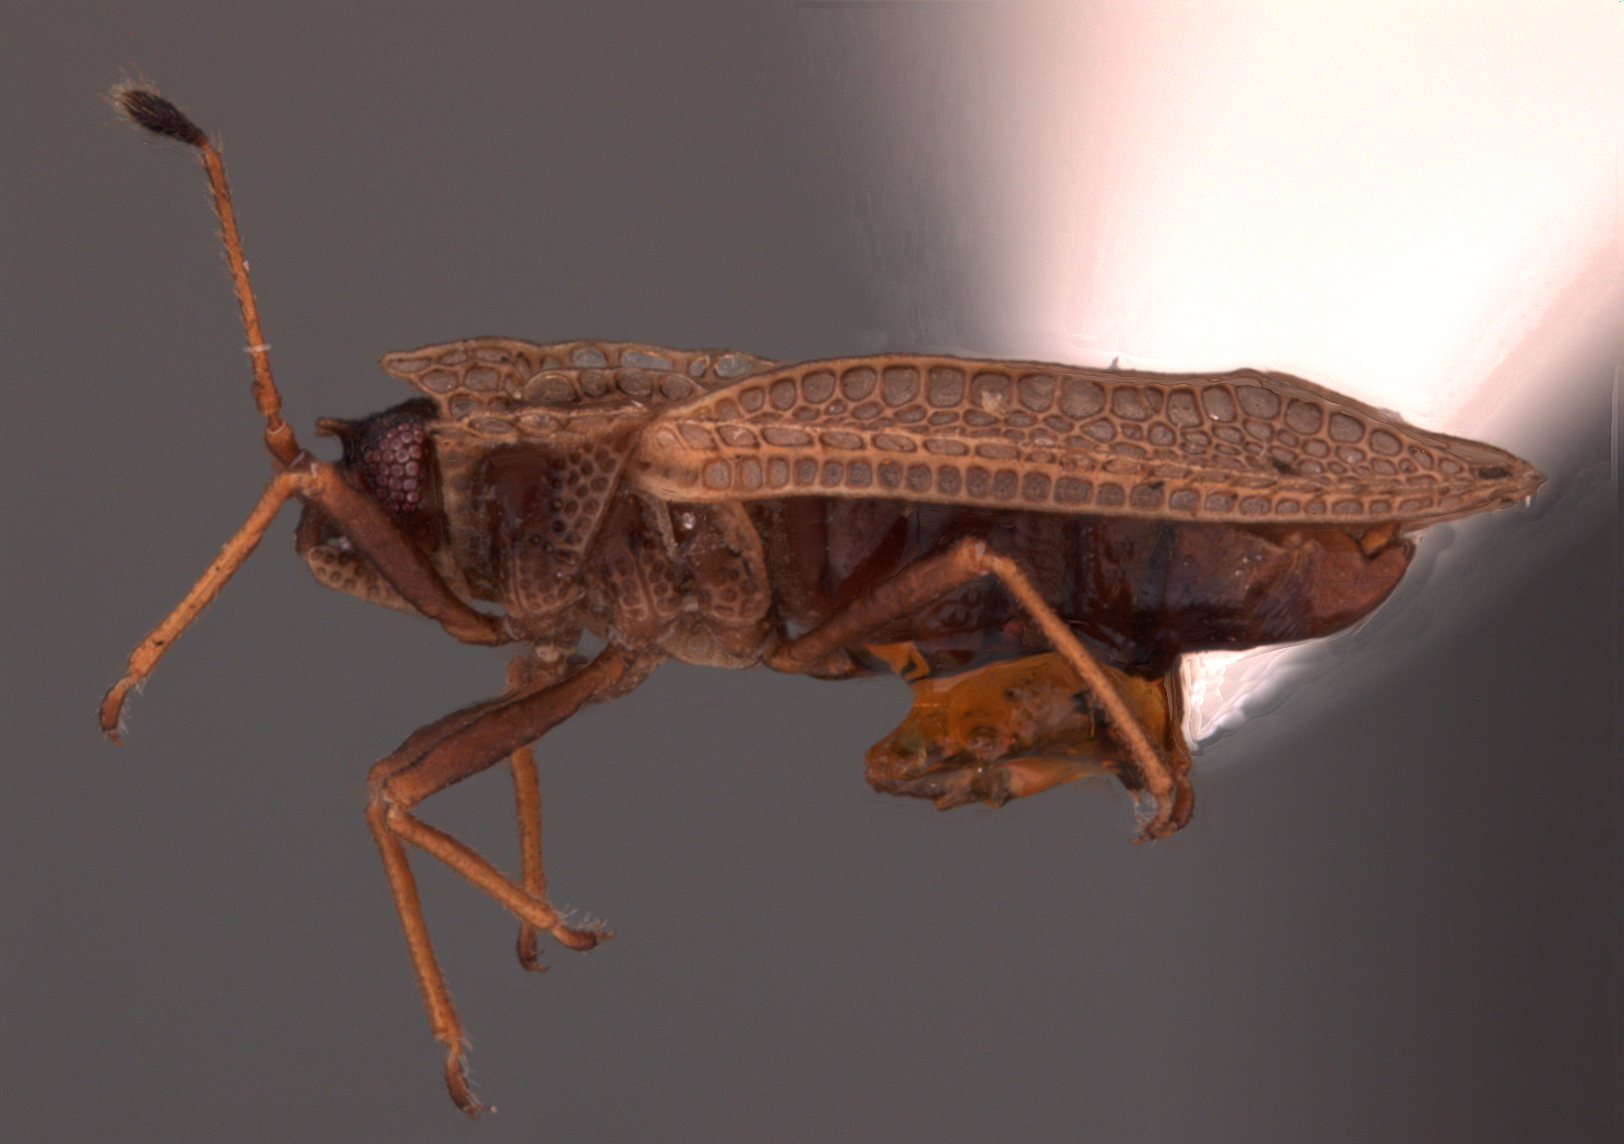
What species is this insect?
Acalypta mera
